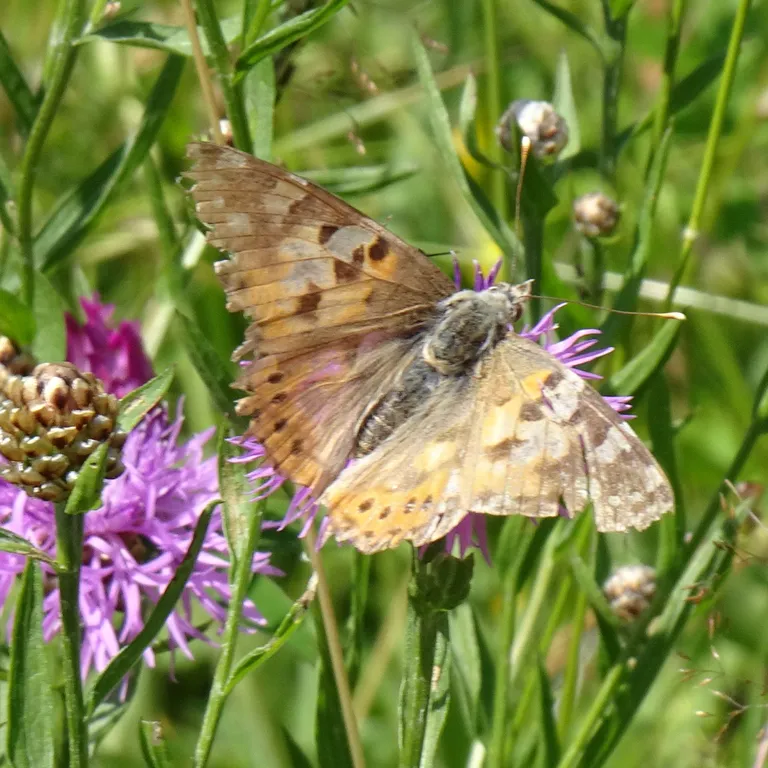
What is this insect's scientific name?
Vanessa cardui
